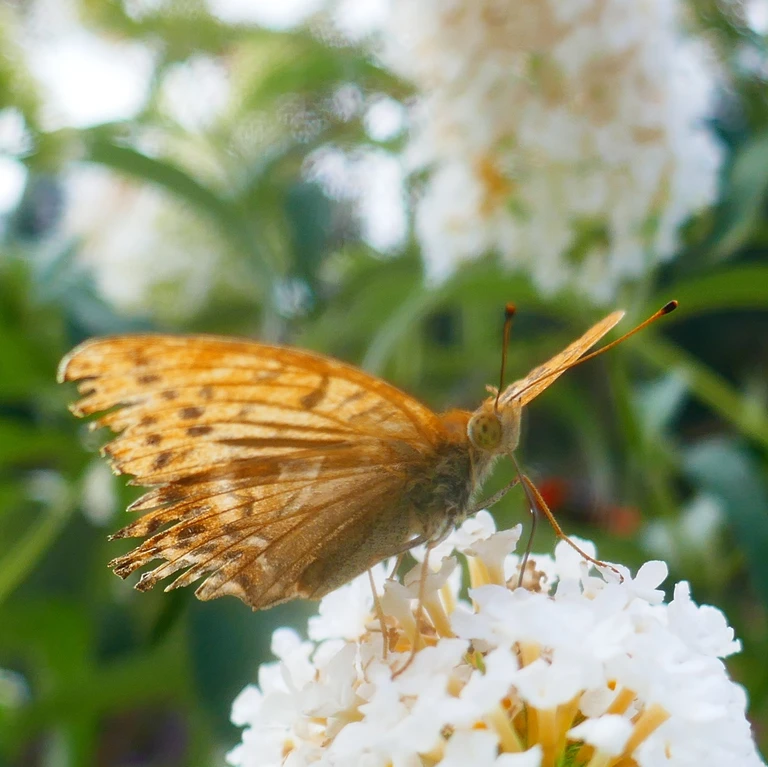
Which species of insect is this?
Argynnis paphia
